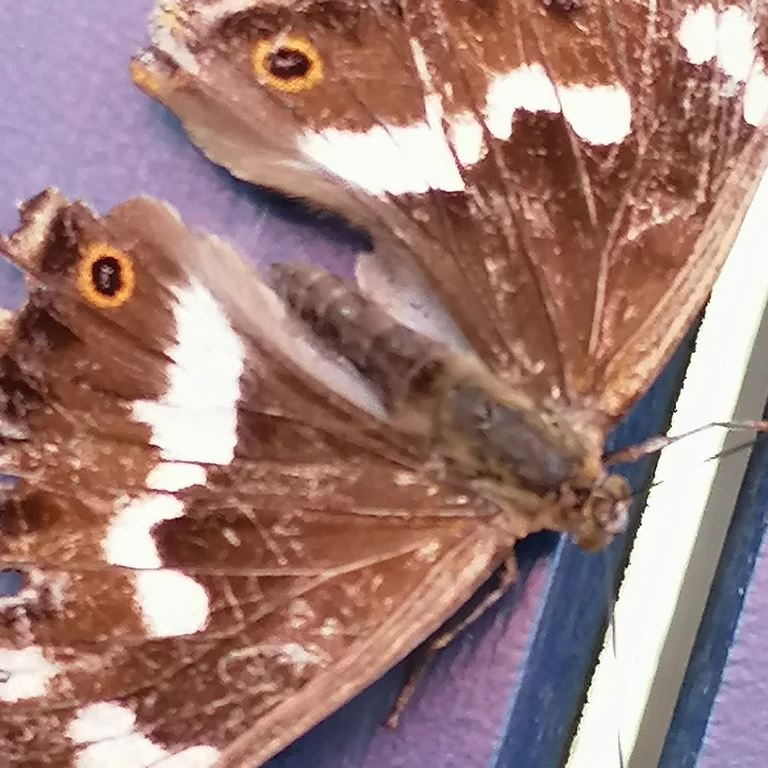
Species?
Apatura iris
